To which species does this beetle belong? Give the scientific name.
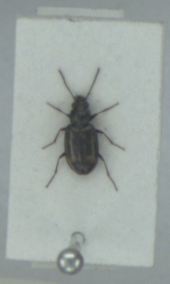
Bembidion obliquum
